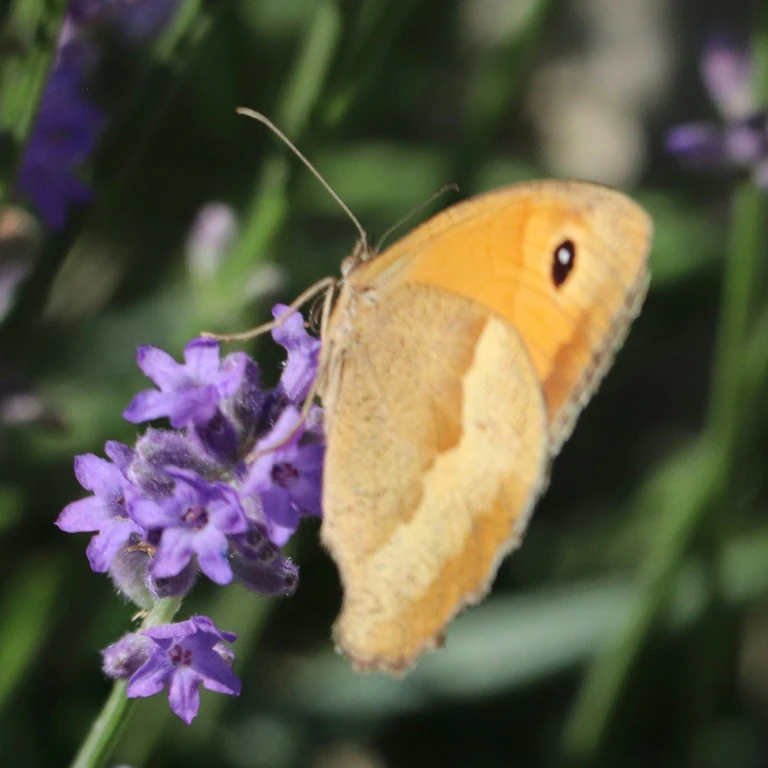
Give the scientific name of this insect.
Maniola jurtina
